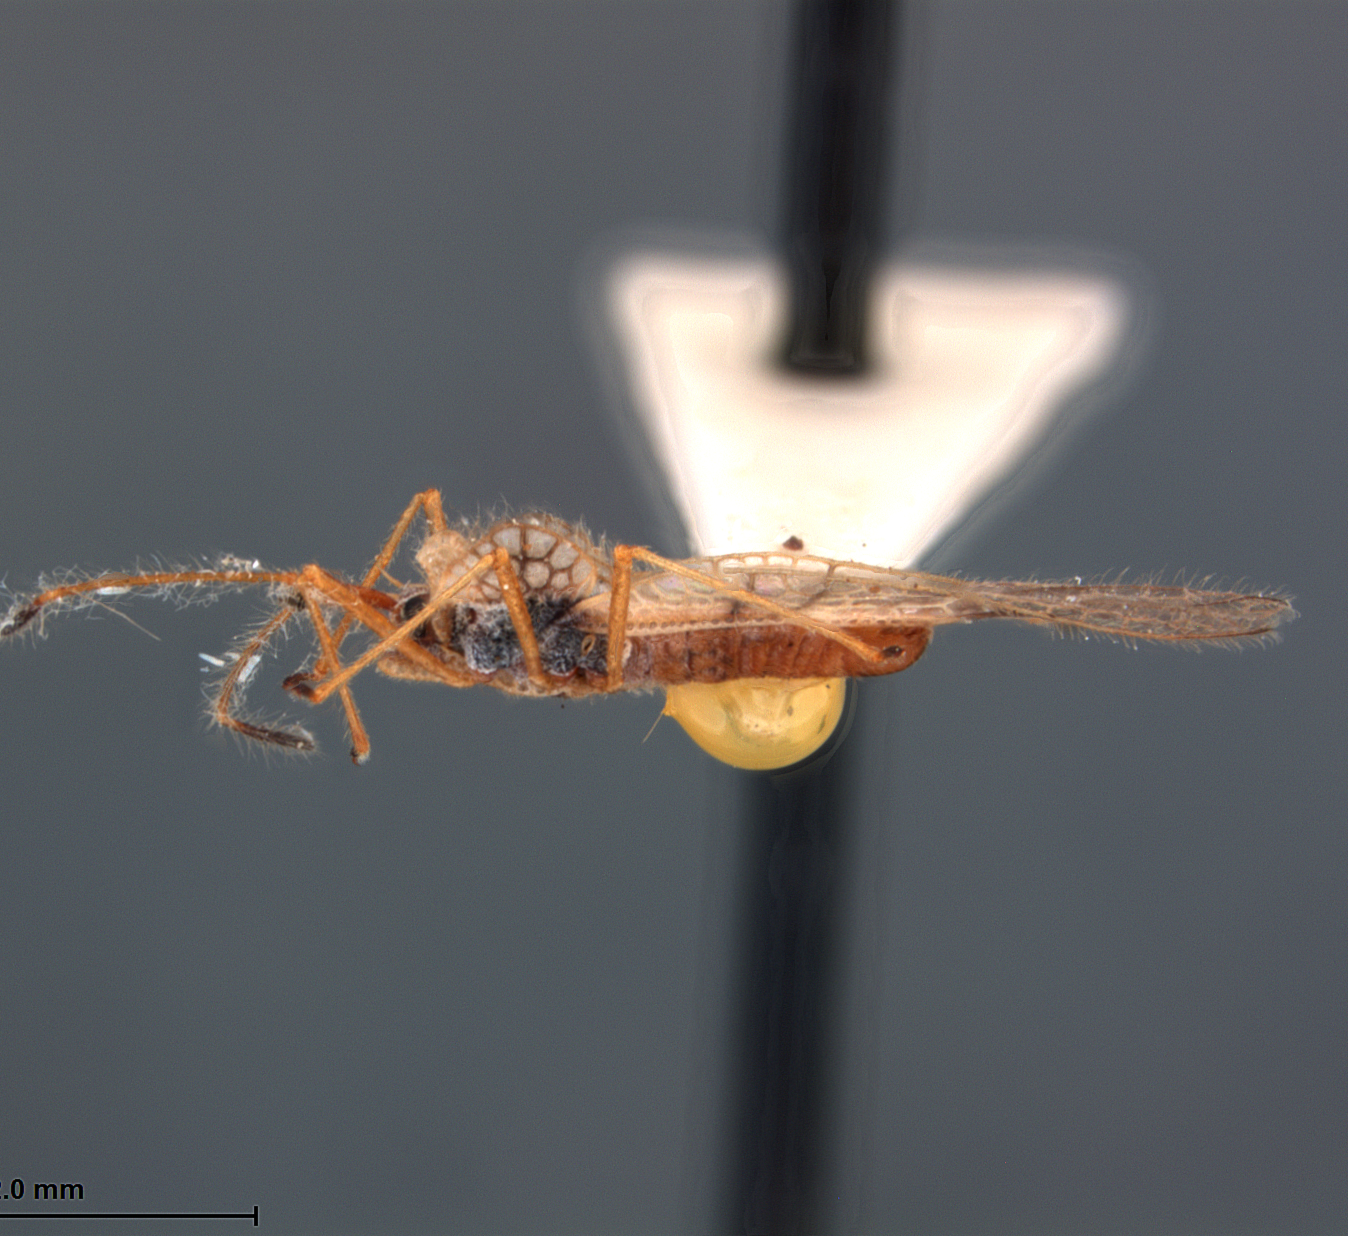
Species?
Gargaphia paraguayensis
